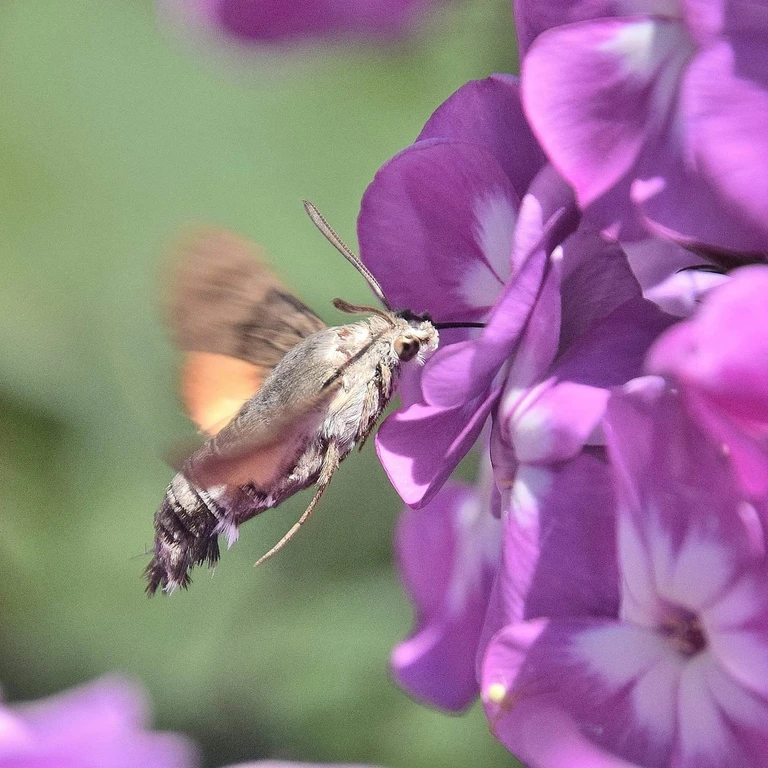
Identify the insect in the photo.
Macroglossum stellatarum
